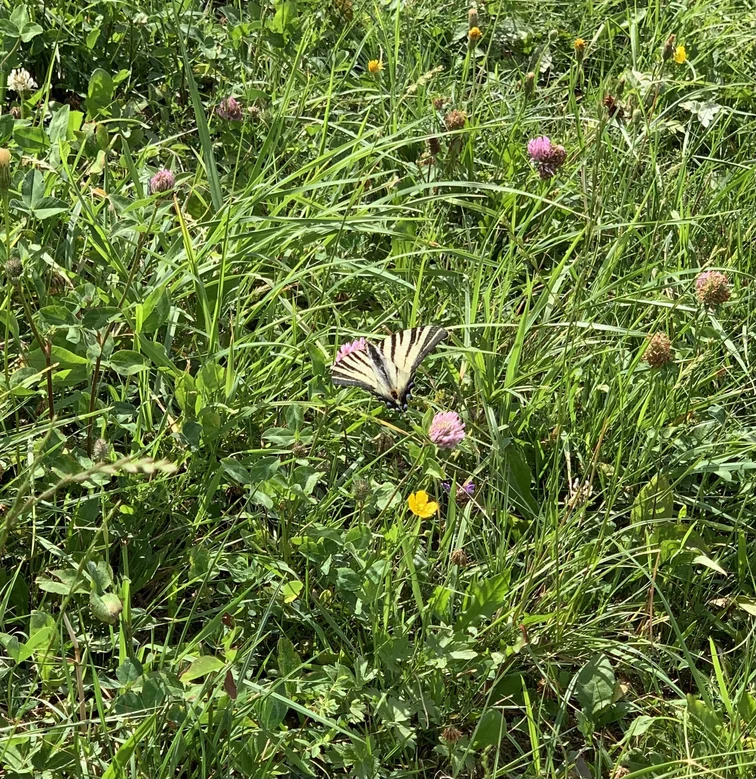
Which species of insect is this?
Iphiclides podalirius
